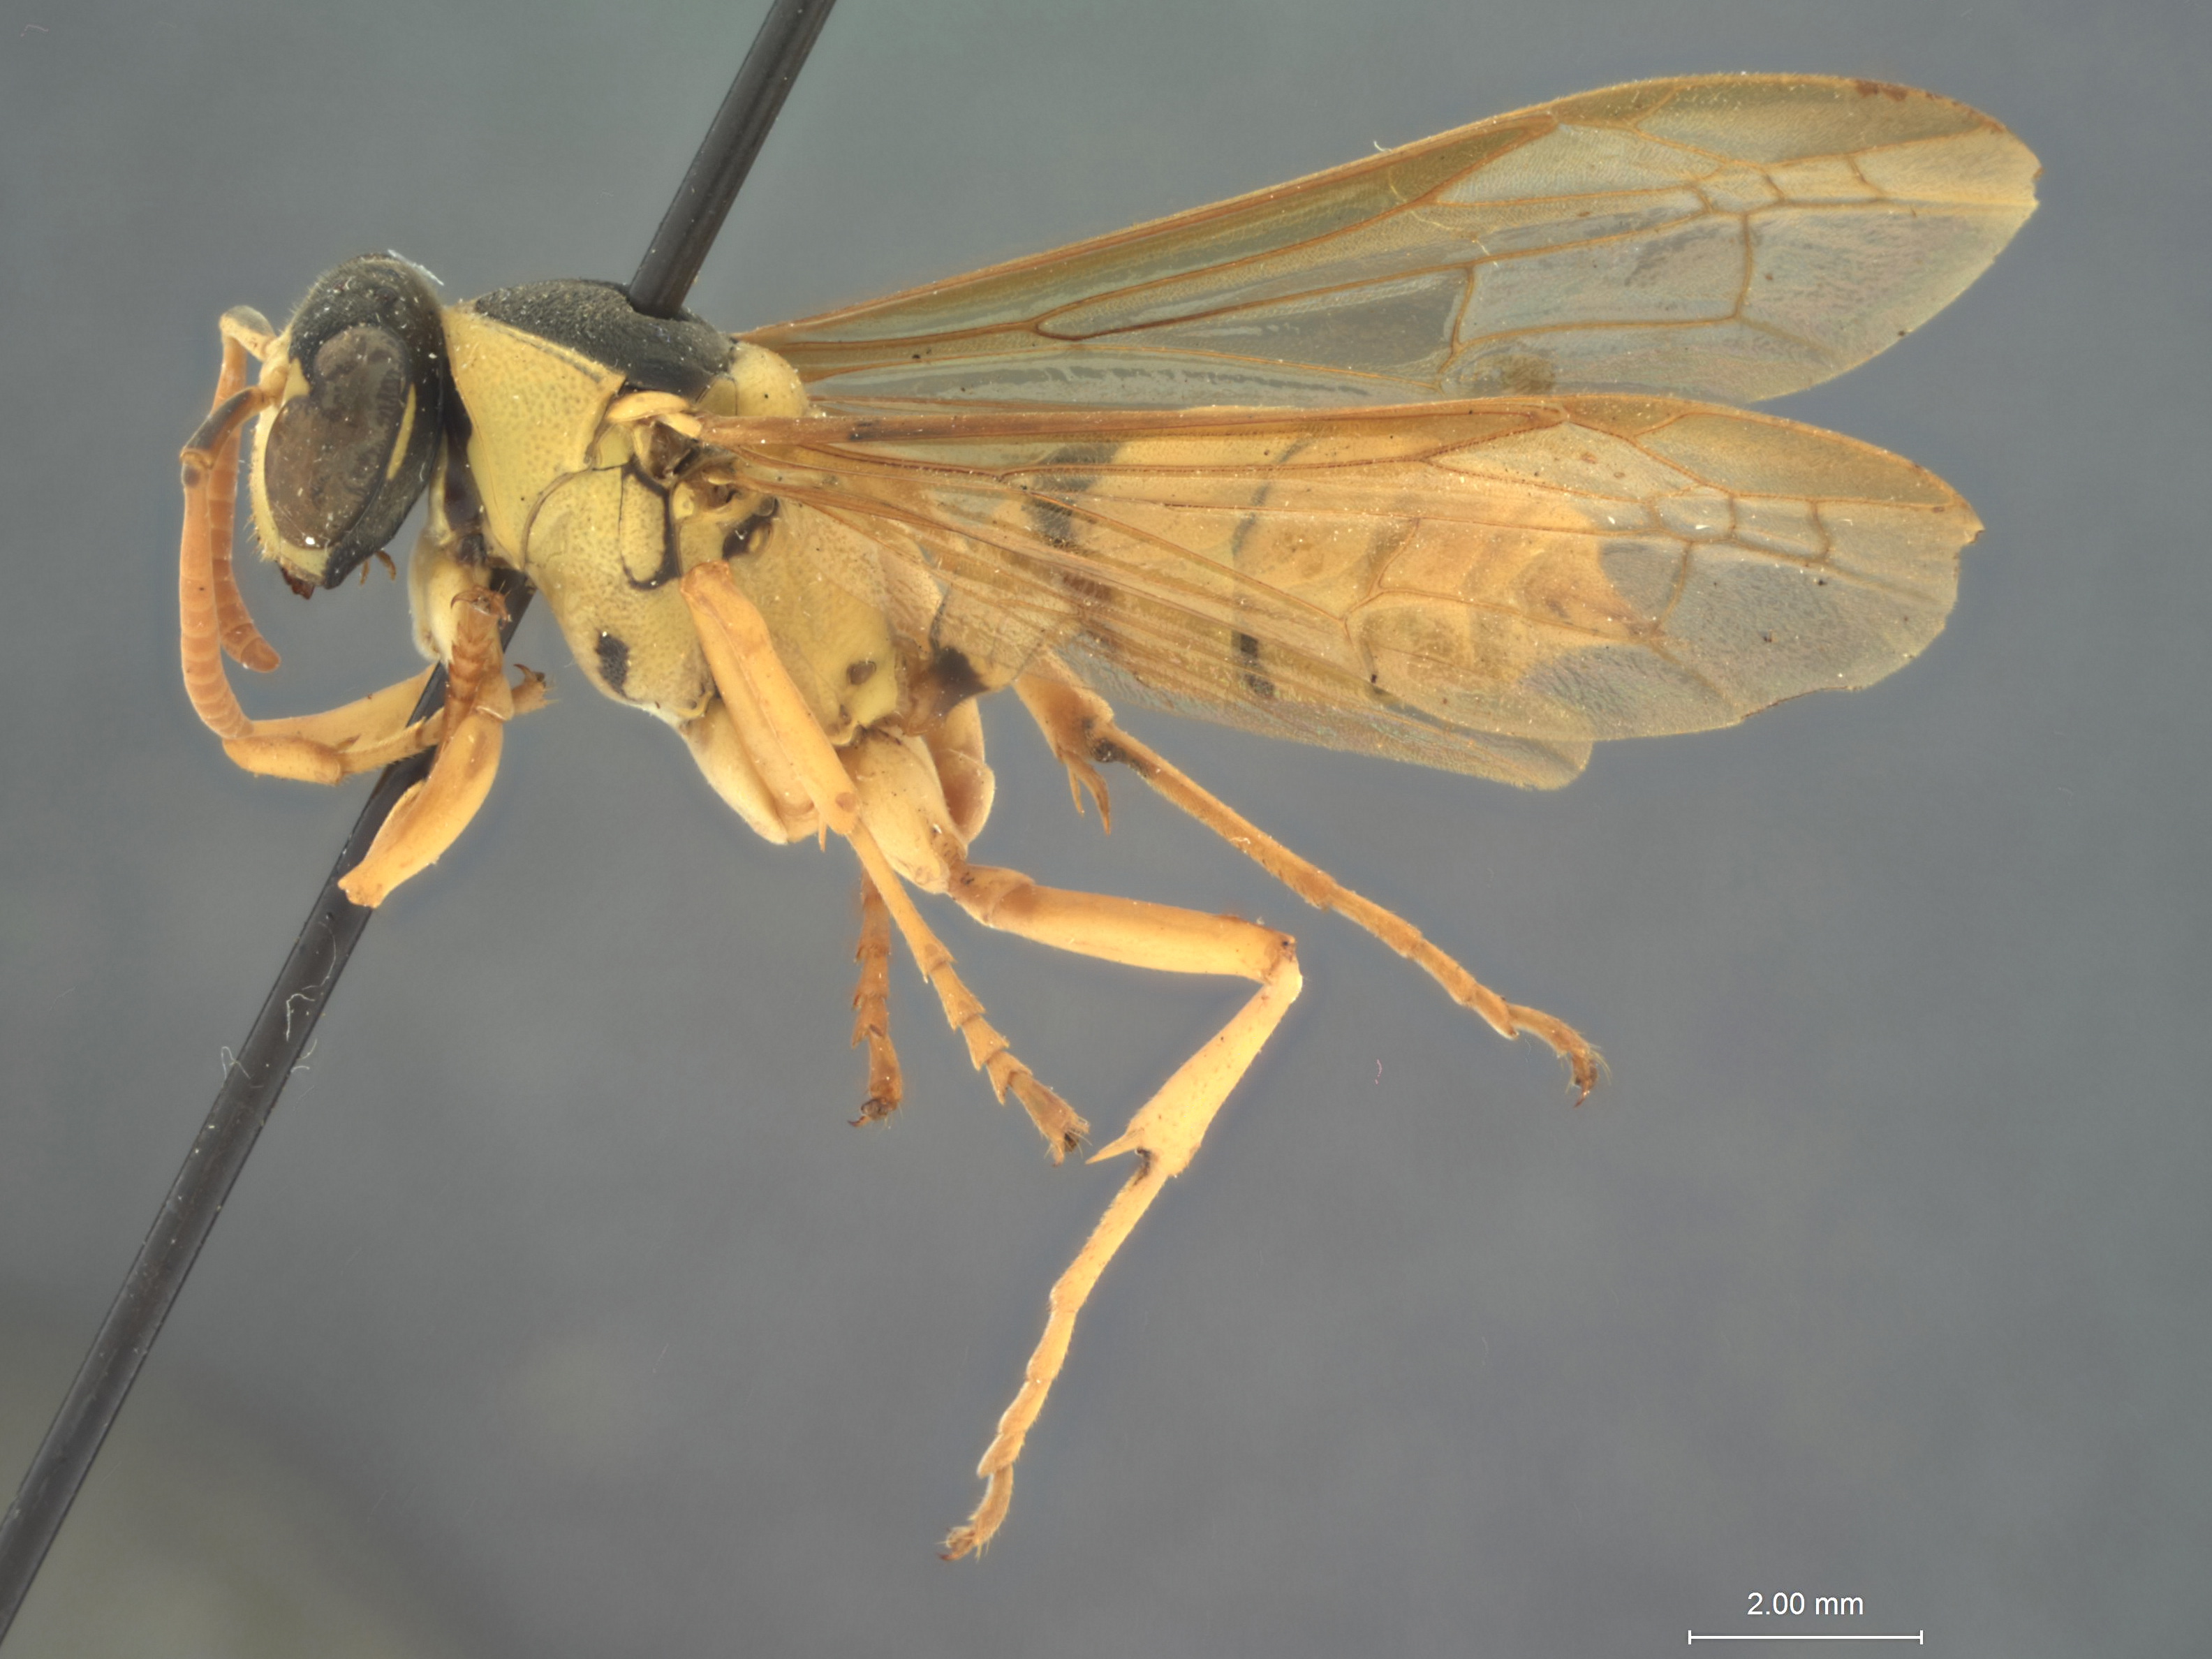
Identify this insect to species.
Polistes vivatus
